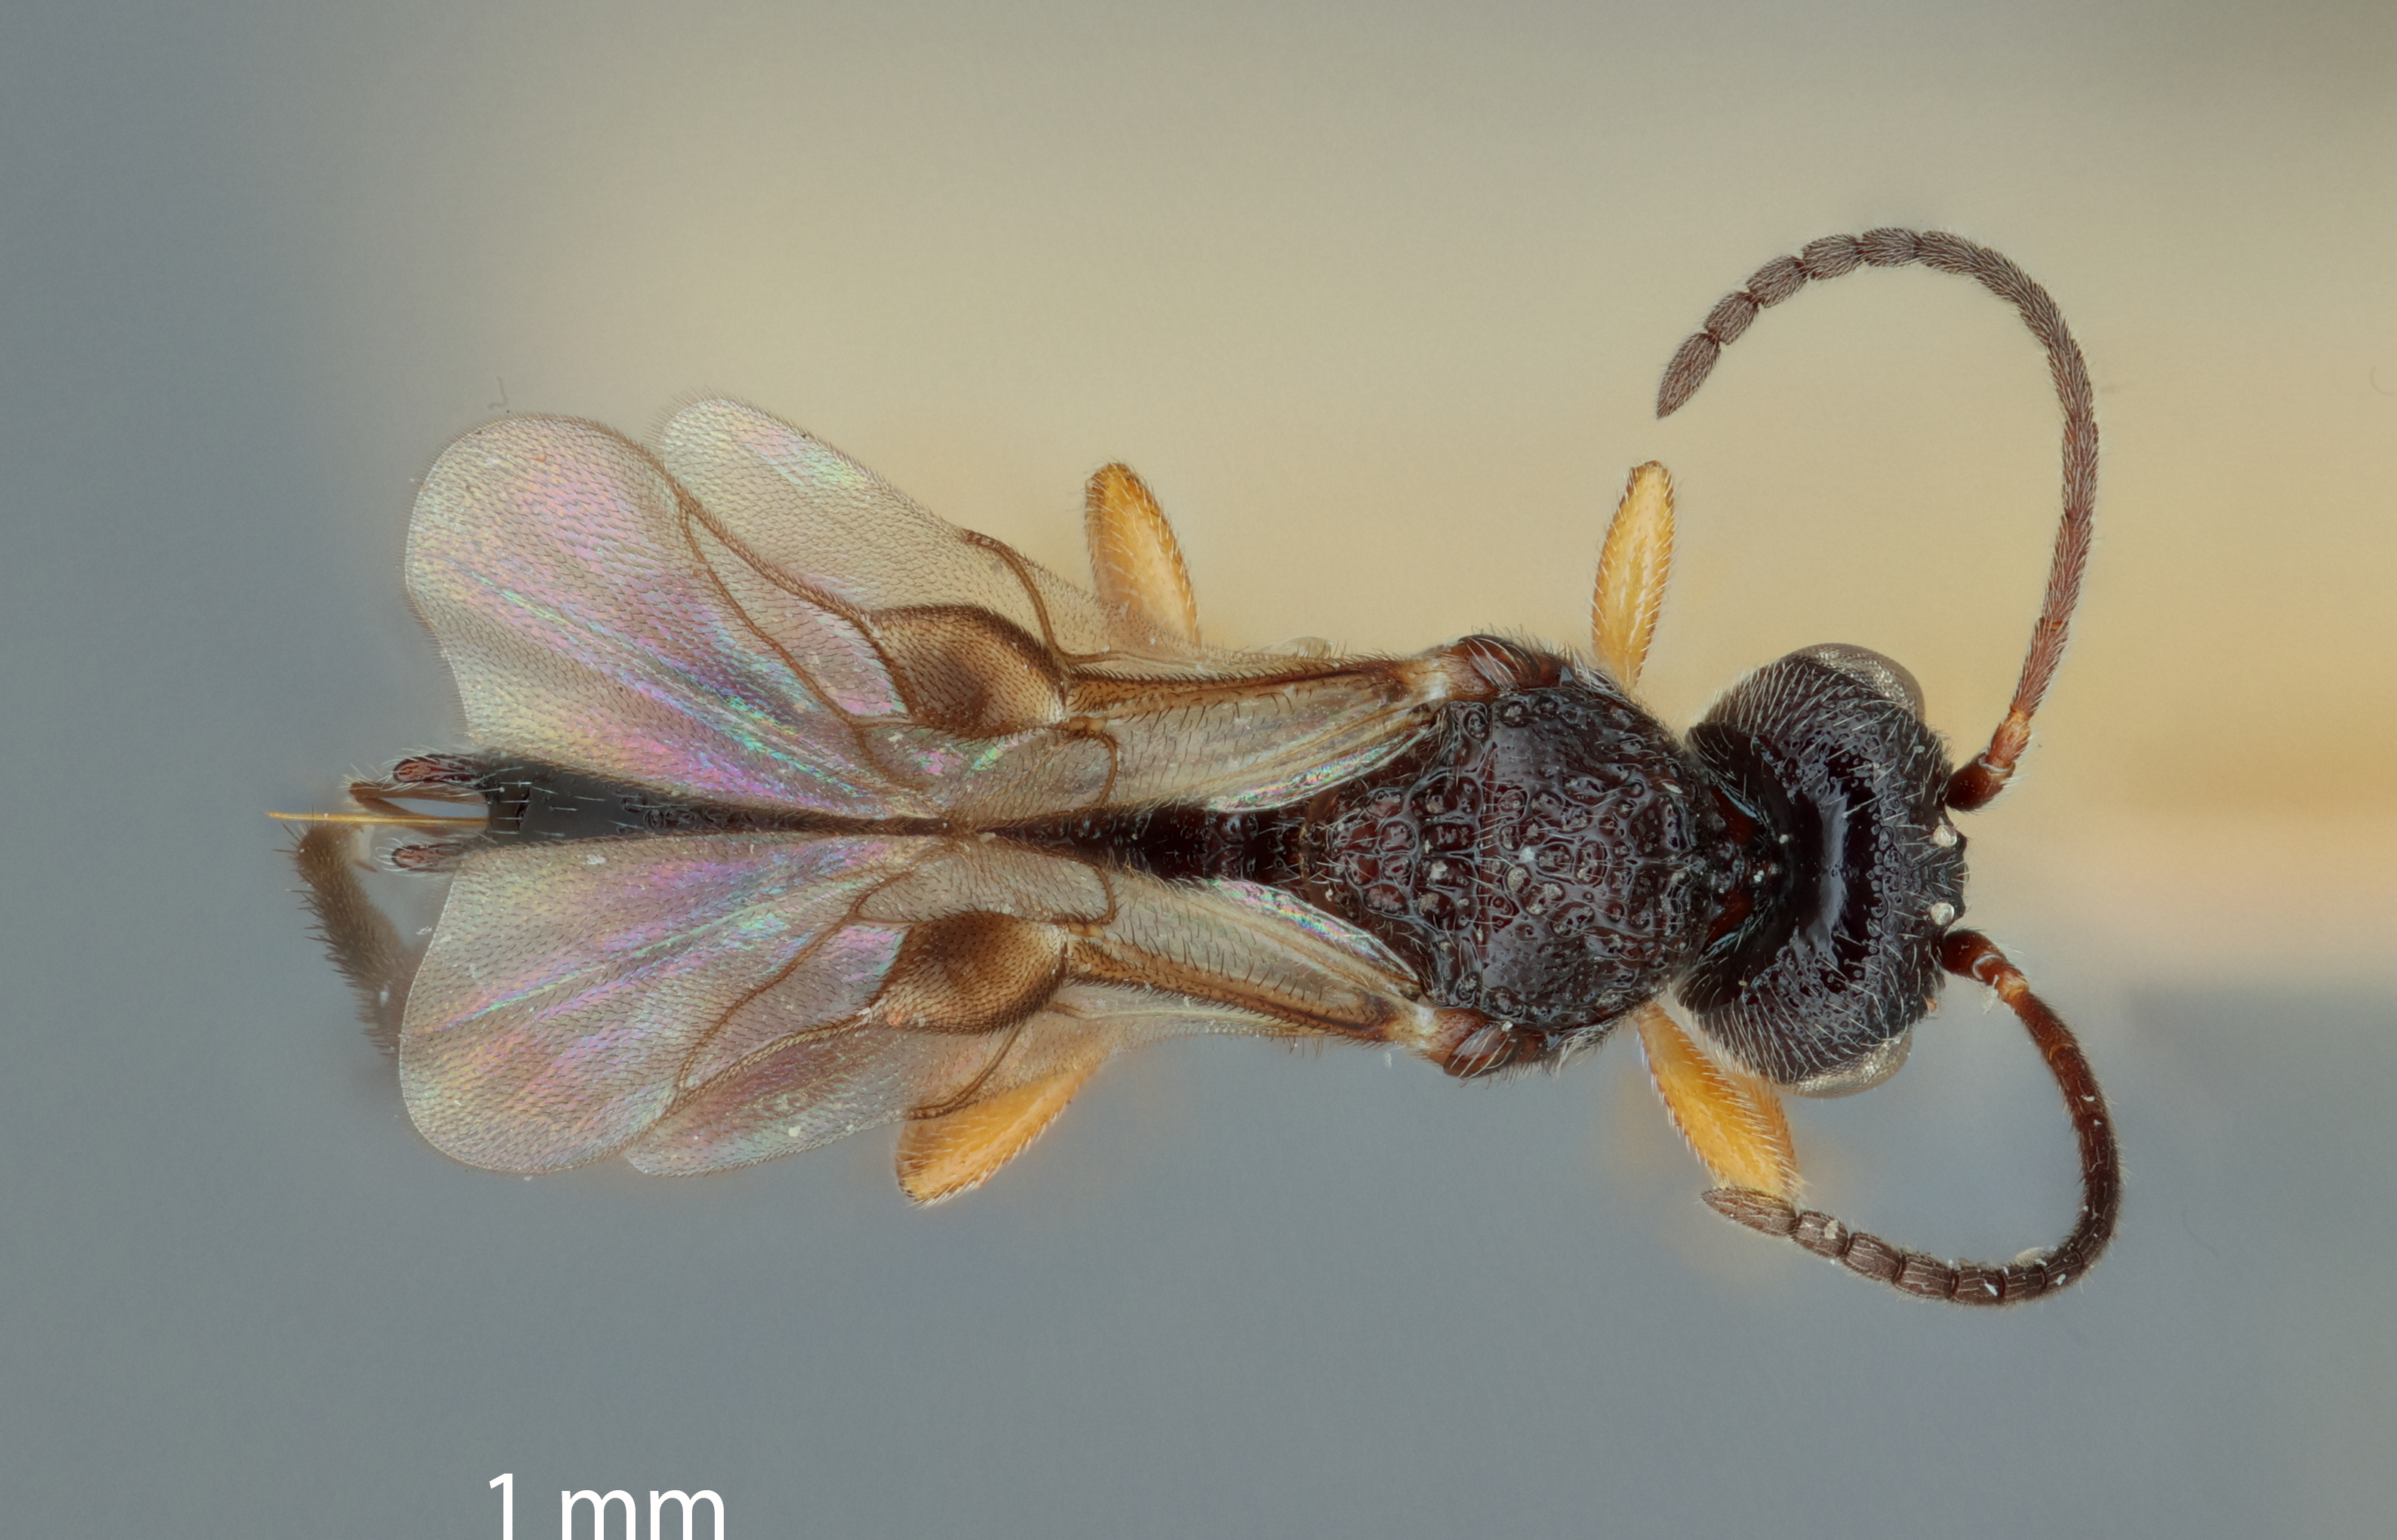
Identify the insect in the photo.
Urosigalphus eulechriopis
